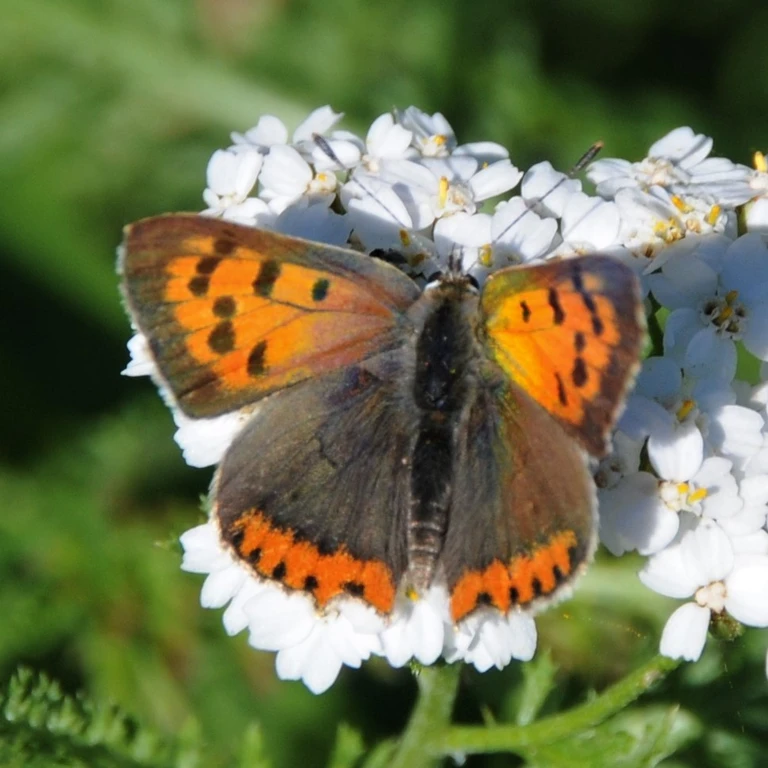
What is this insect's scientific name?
Lycaena phlaeas
